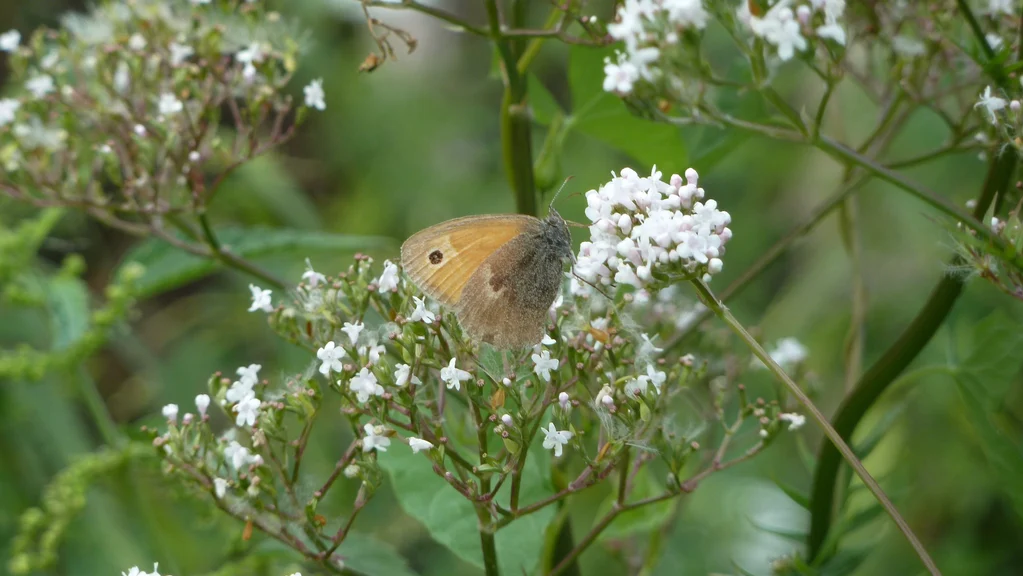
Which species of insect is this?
Coenonympha pamphilus
